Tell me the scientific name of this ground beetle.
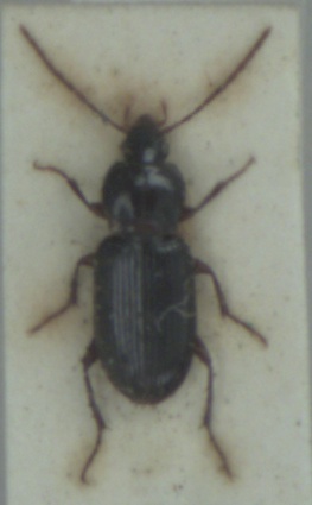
Pedius longicollis
